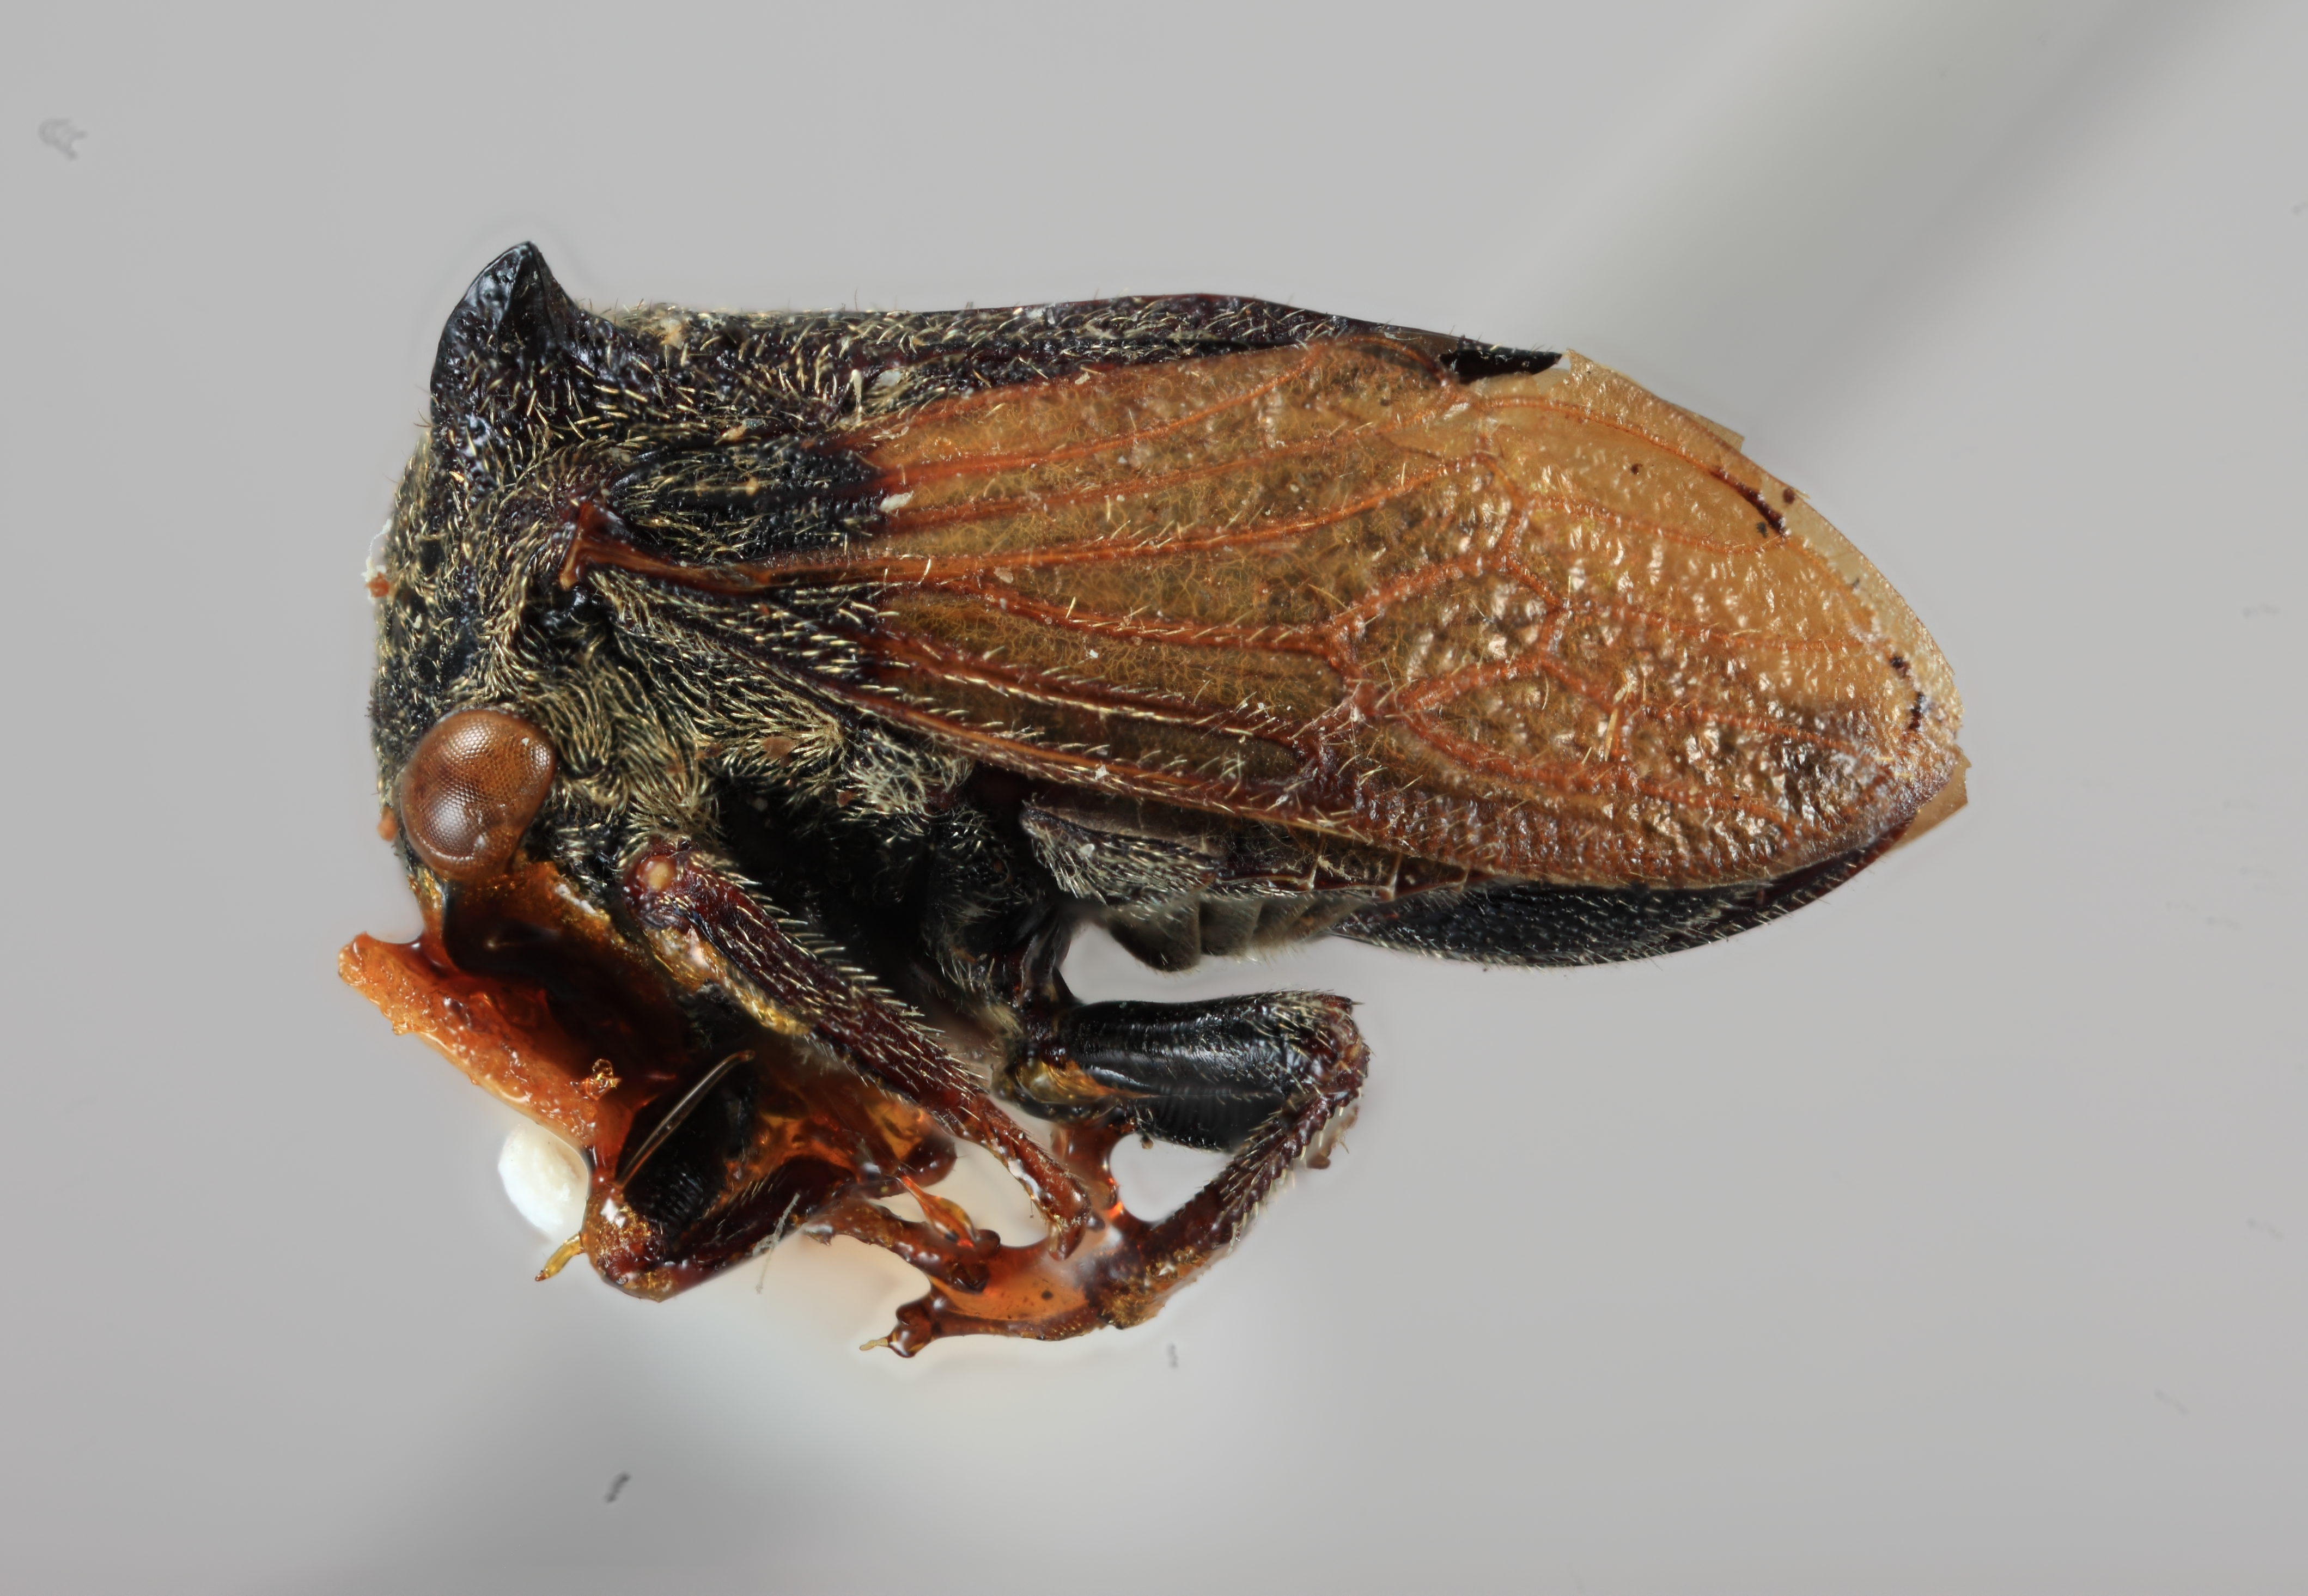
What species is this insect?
Tricentrus nigrofrontis
